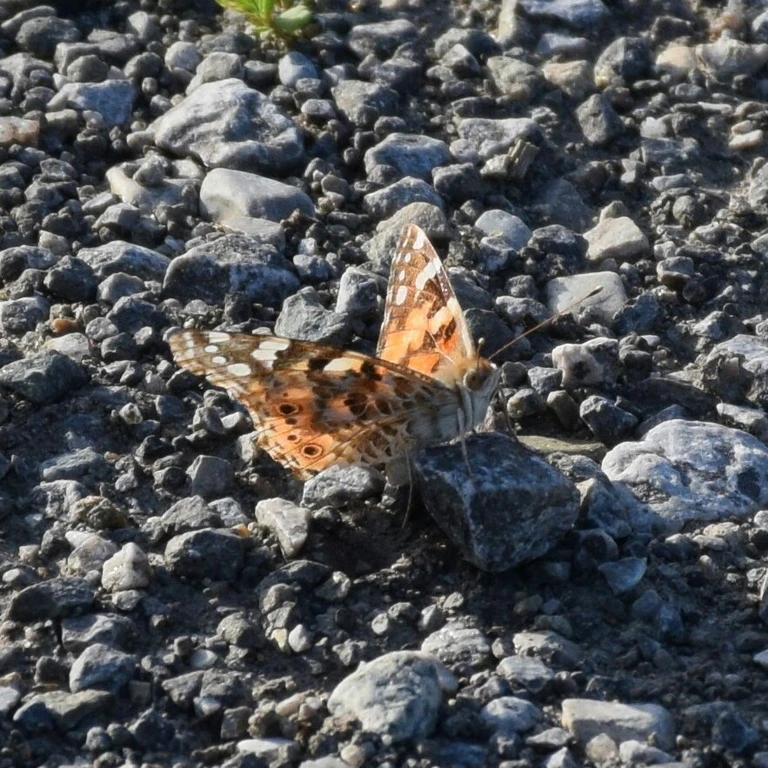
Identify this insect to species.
Vanessa cardui
